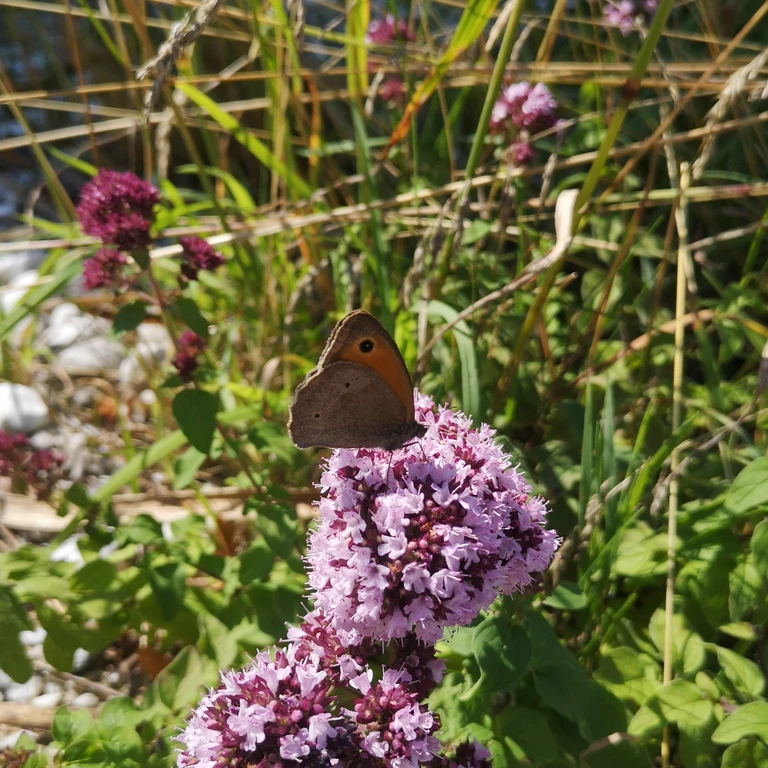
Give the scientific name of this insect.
Maniola jurtina
